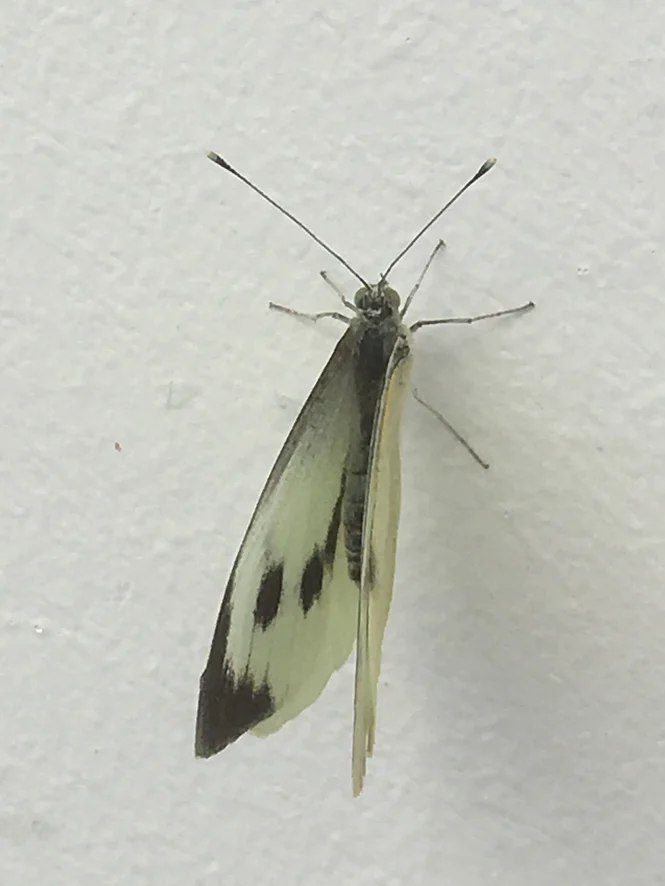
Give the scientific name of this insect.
Pieris brassicae
